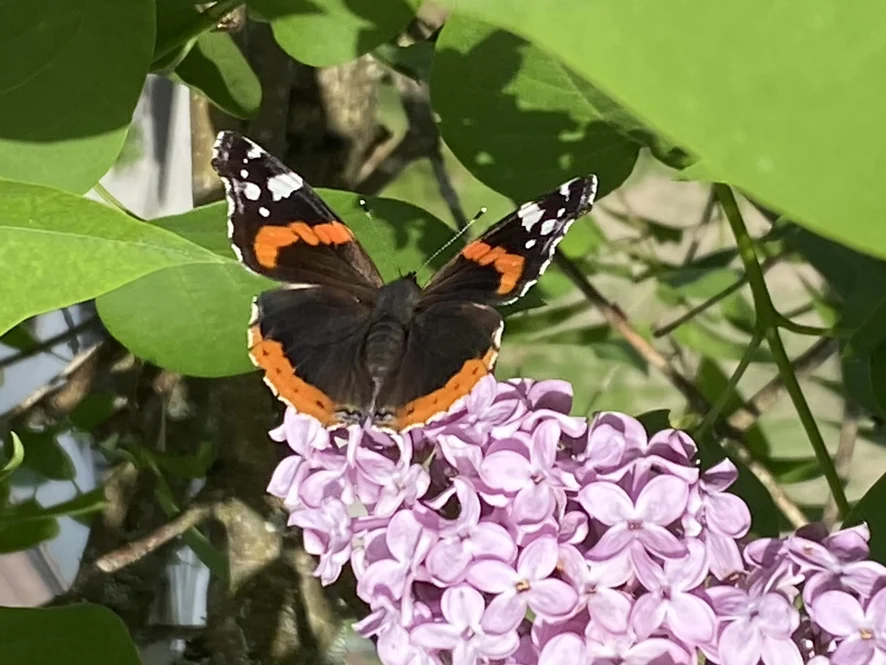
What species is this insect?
Vanessa atalanta
